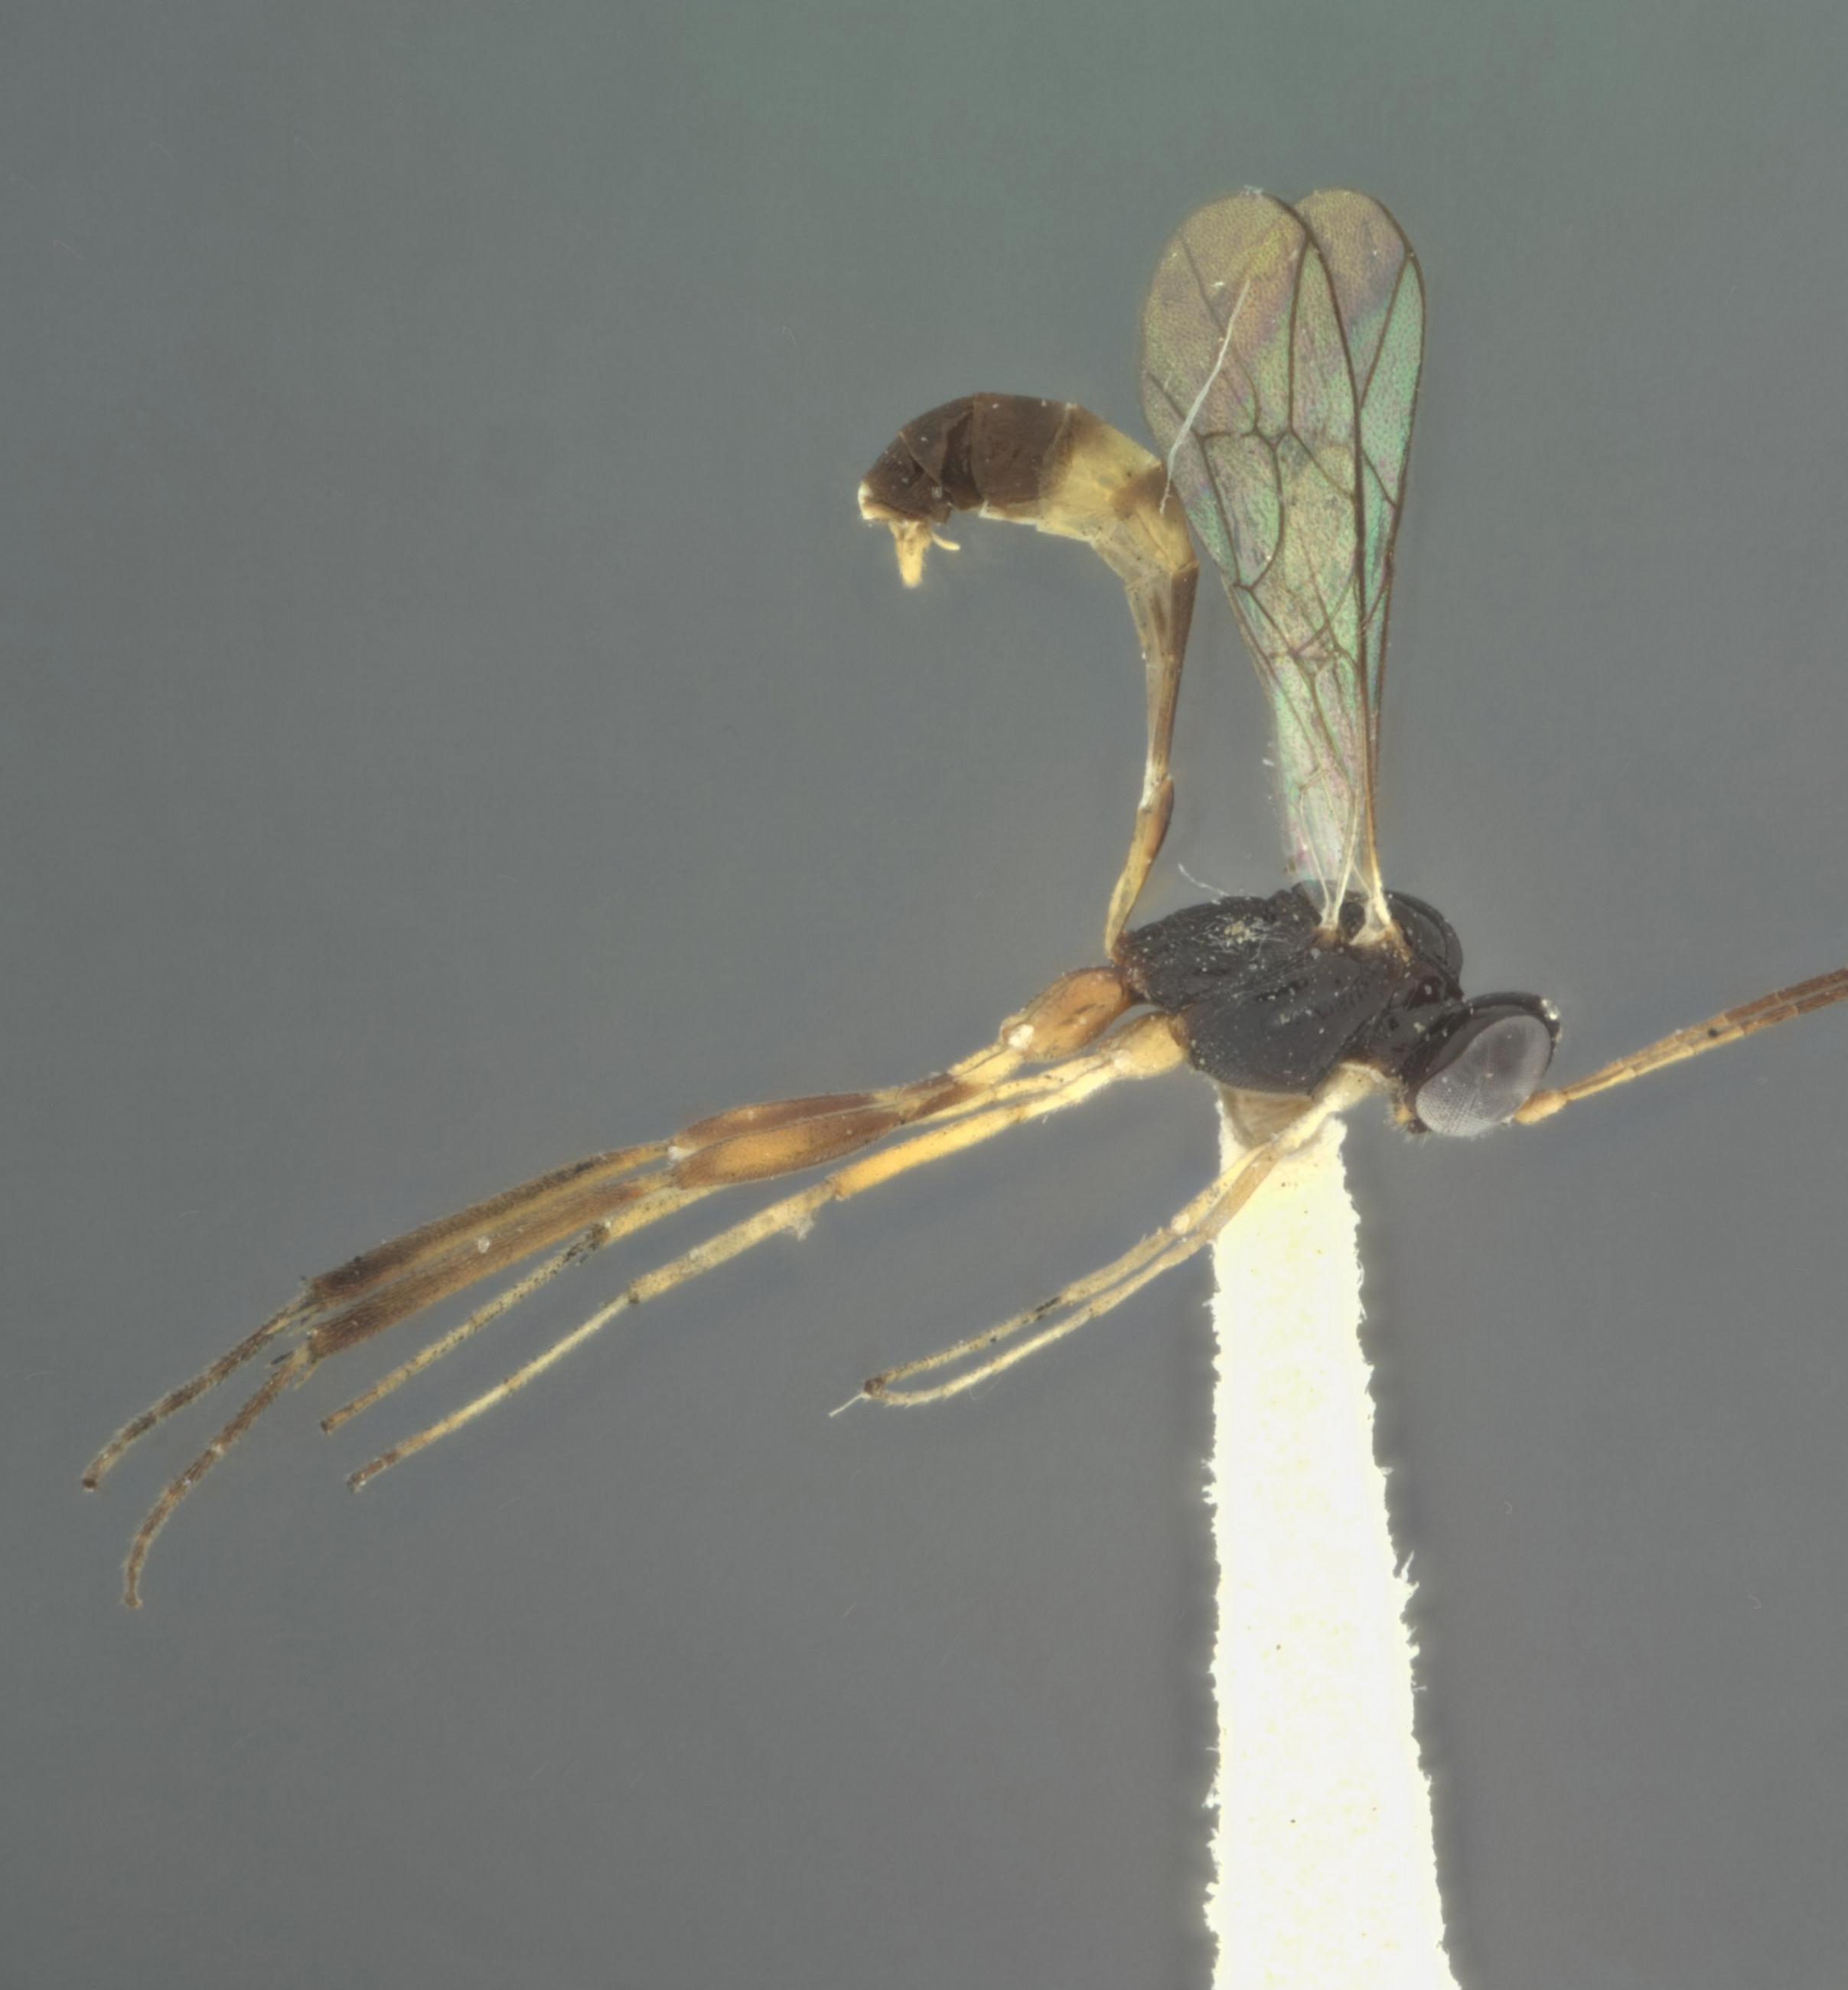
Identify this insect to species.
Atrometus minutus
